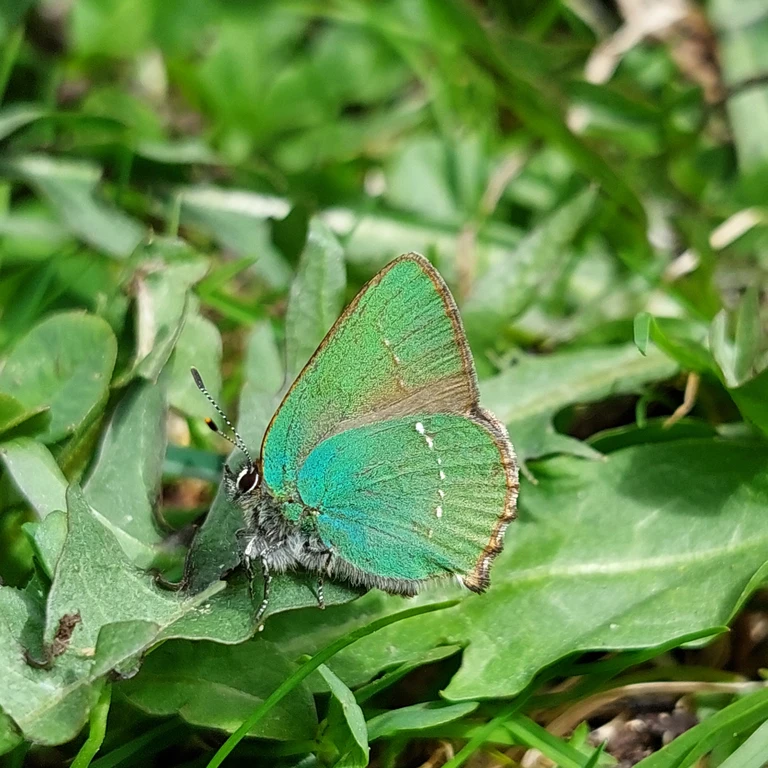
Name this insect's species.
Callophrys rubi
